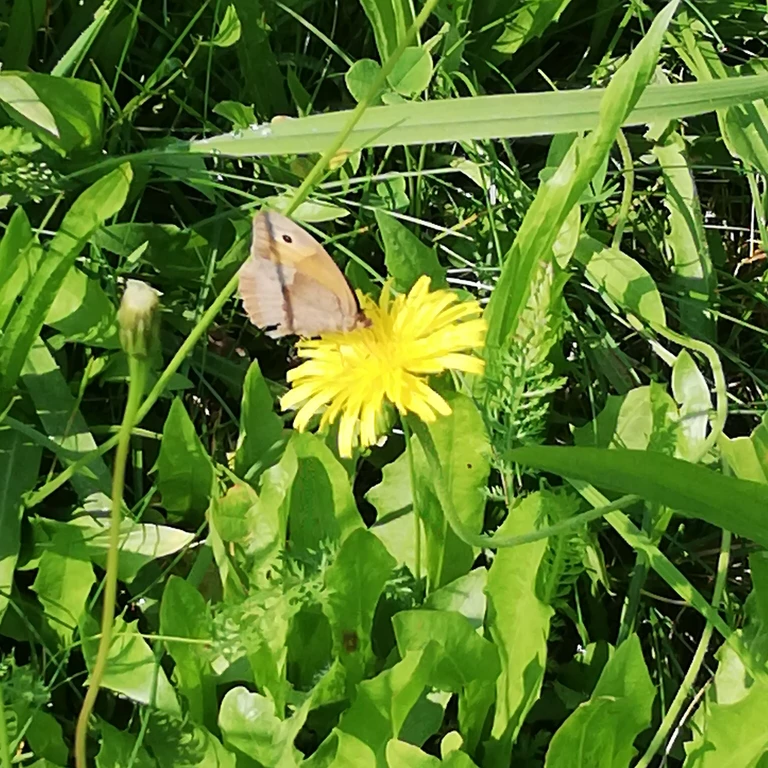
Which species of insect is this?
Maniola jurtina
